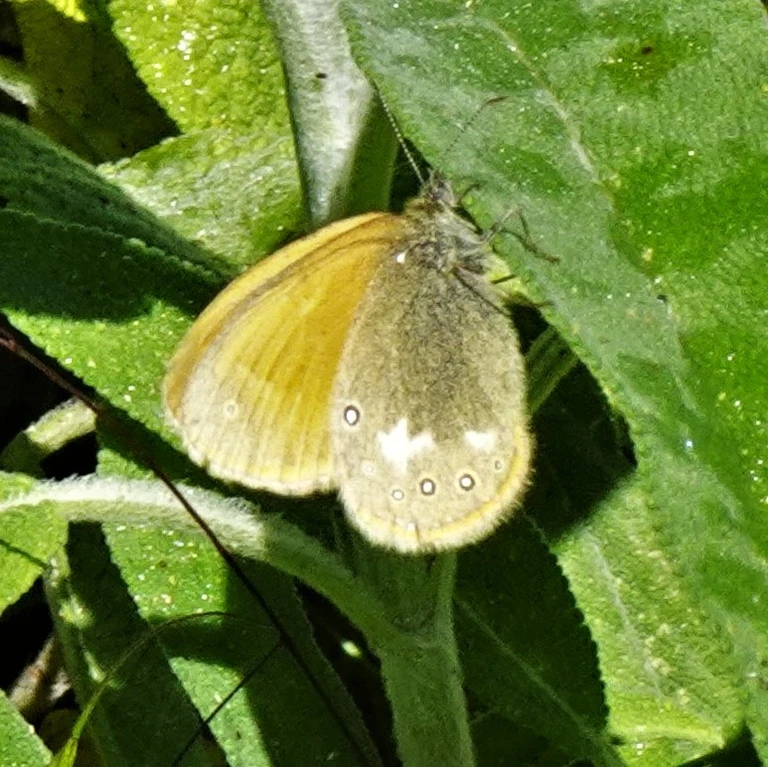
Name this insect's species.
Coenonympha glycerion (also Coenonympha iphis)
